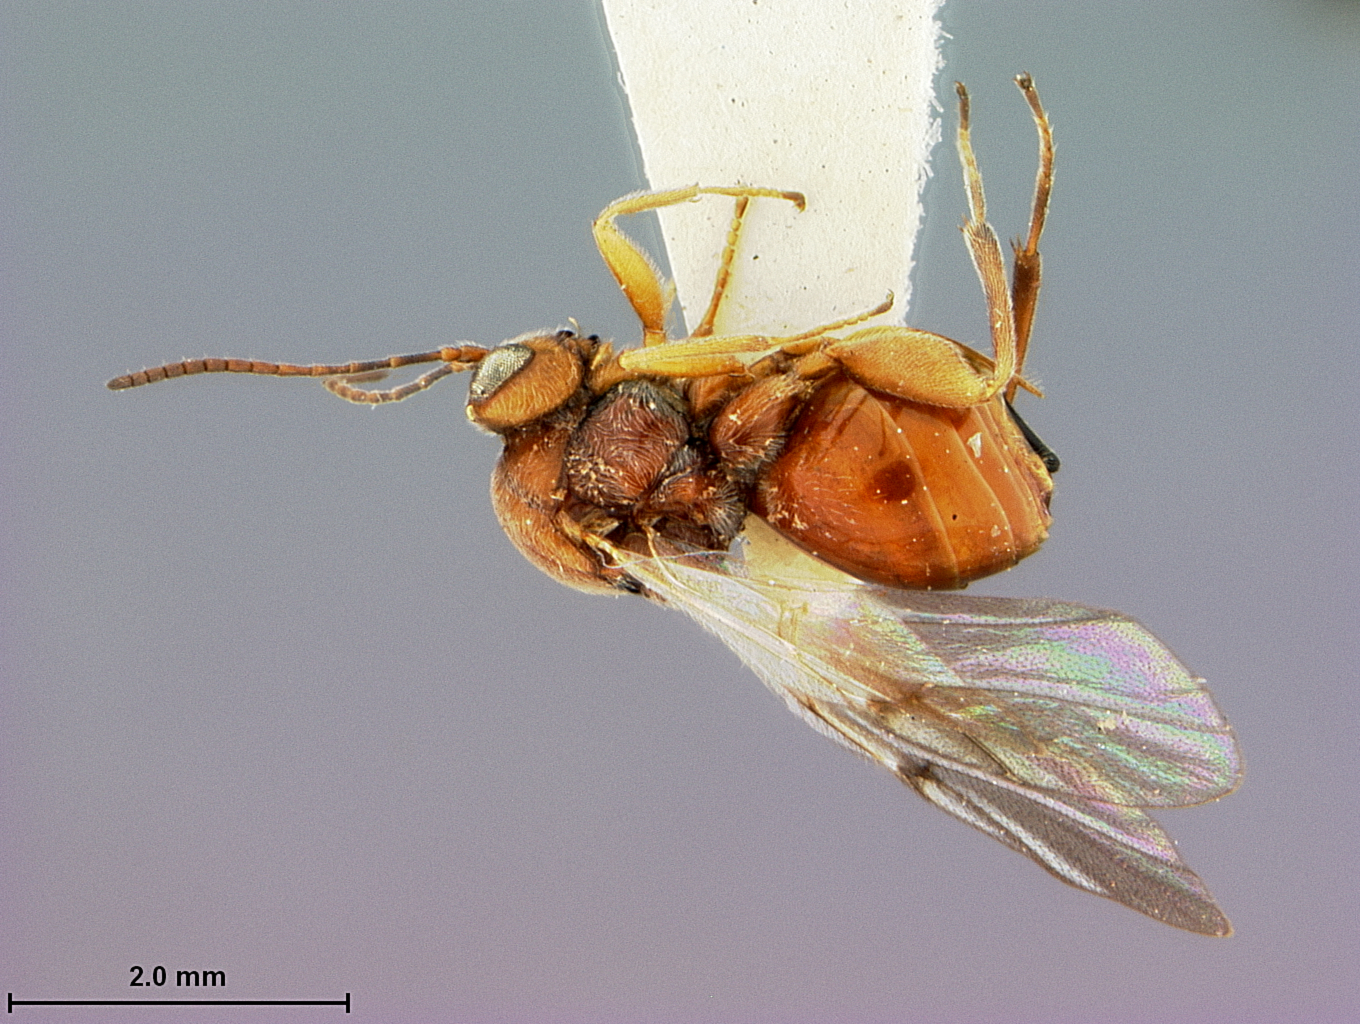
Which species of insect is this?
Andricus bracteatus
